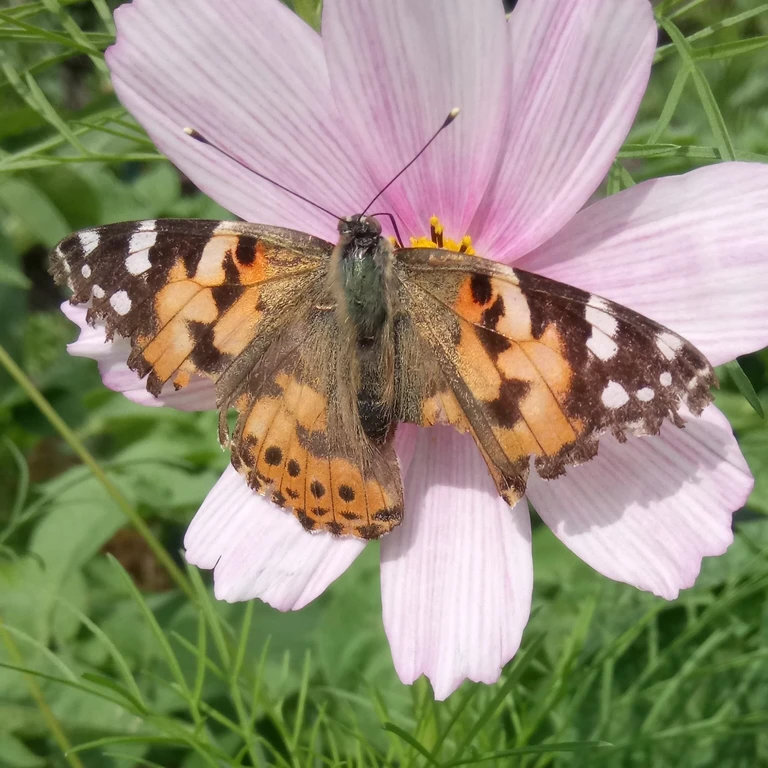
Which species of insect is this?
Vanessa cardui
